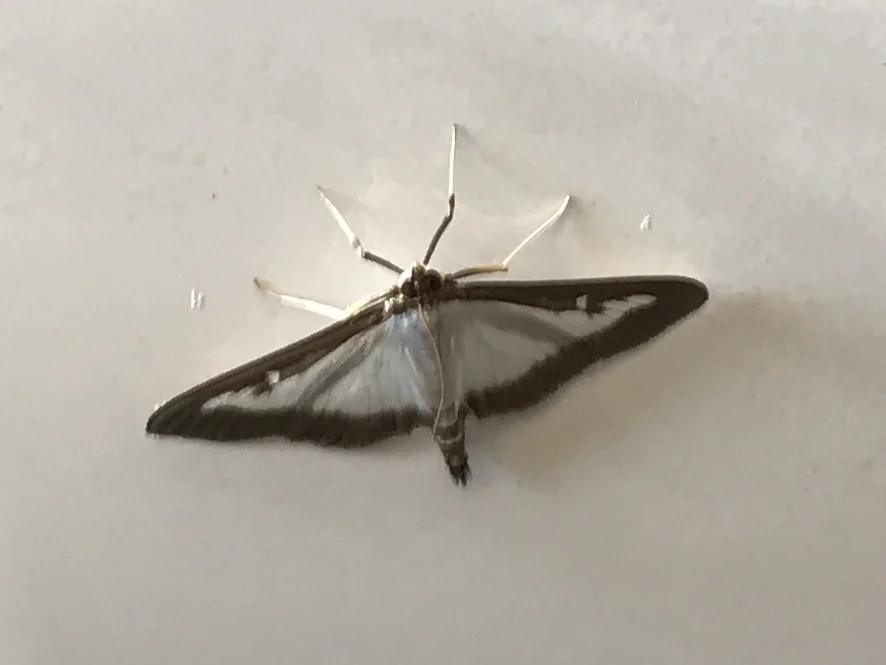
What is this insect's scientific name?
Cydalima perspectalis
